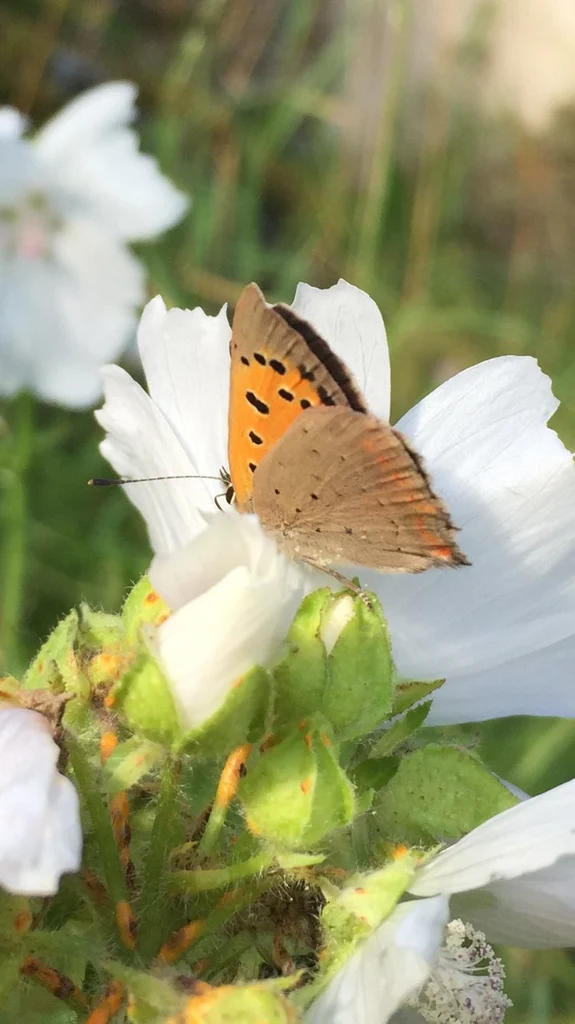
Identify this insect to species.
Lycaena phlaeas
